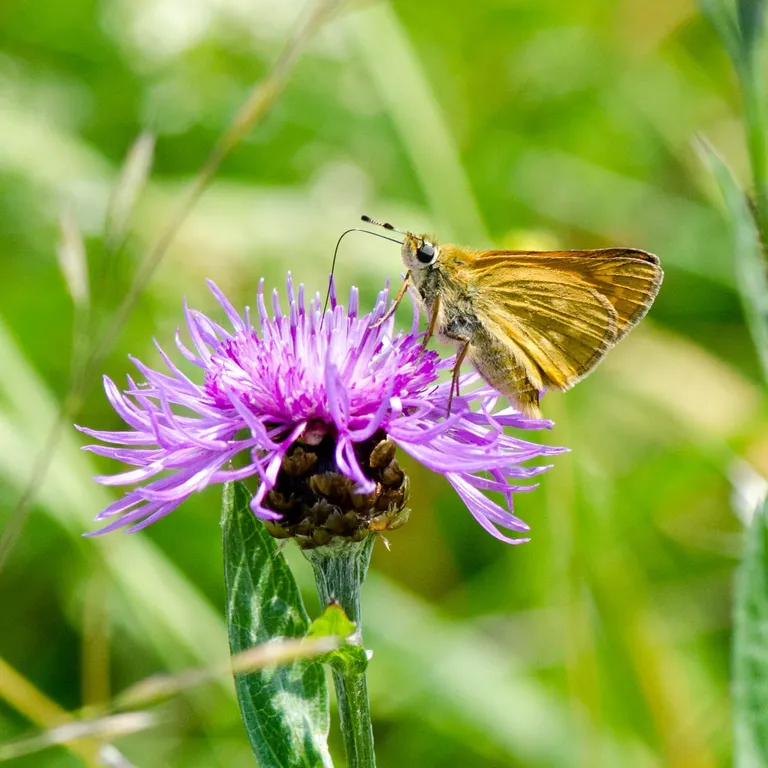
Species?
Ochlodes sylvanus (also Ochlodes venata)
